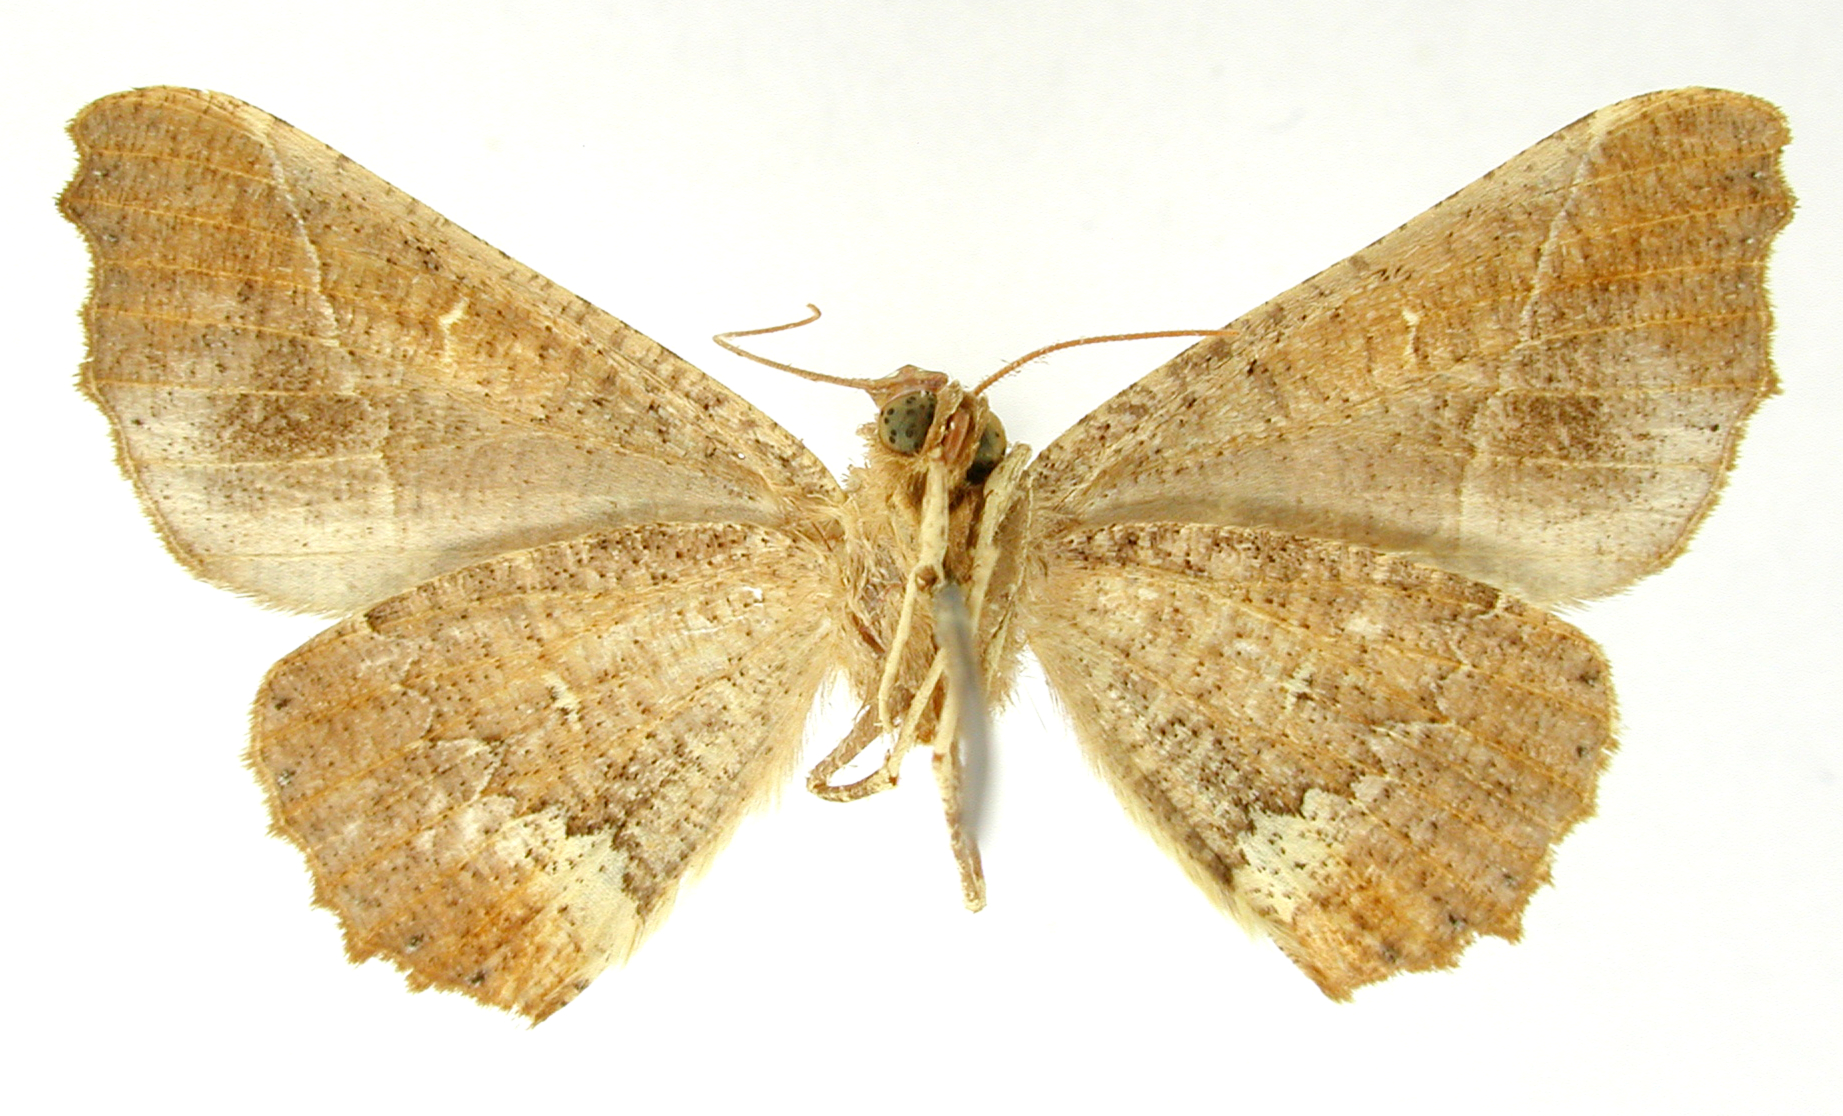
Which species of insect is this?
Pero disjuncta
